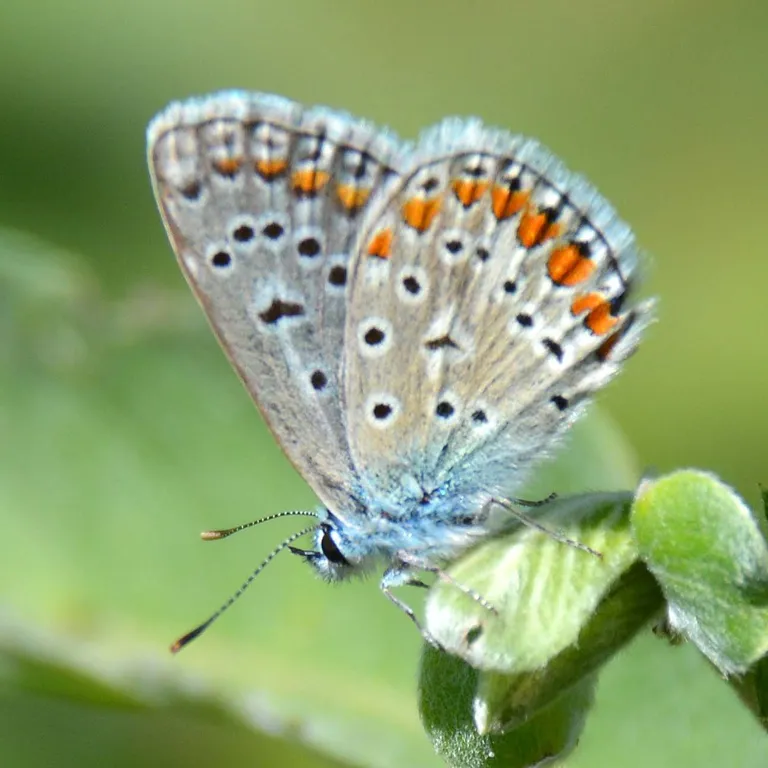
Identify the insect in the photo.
Polyommatus icarus
